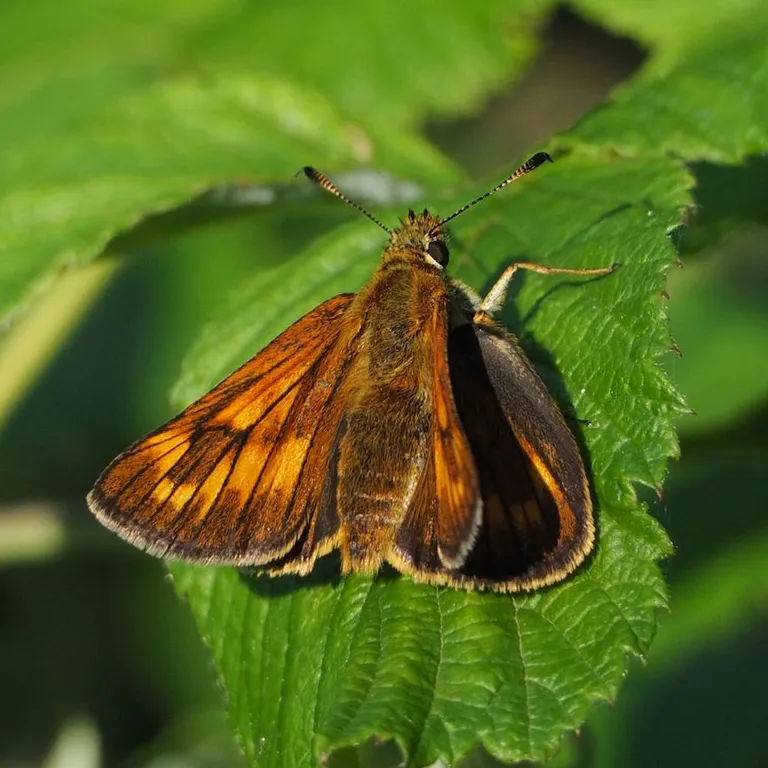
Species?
Ochlodes sylvanus (also Ochlodes venata)
